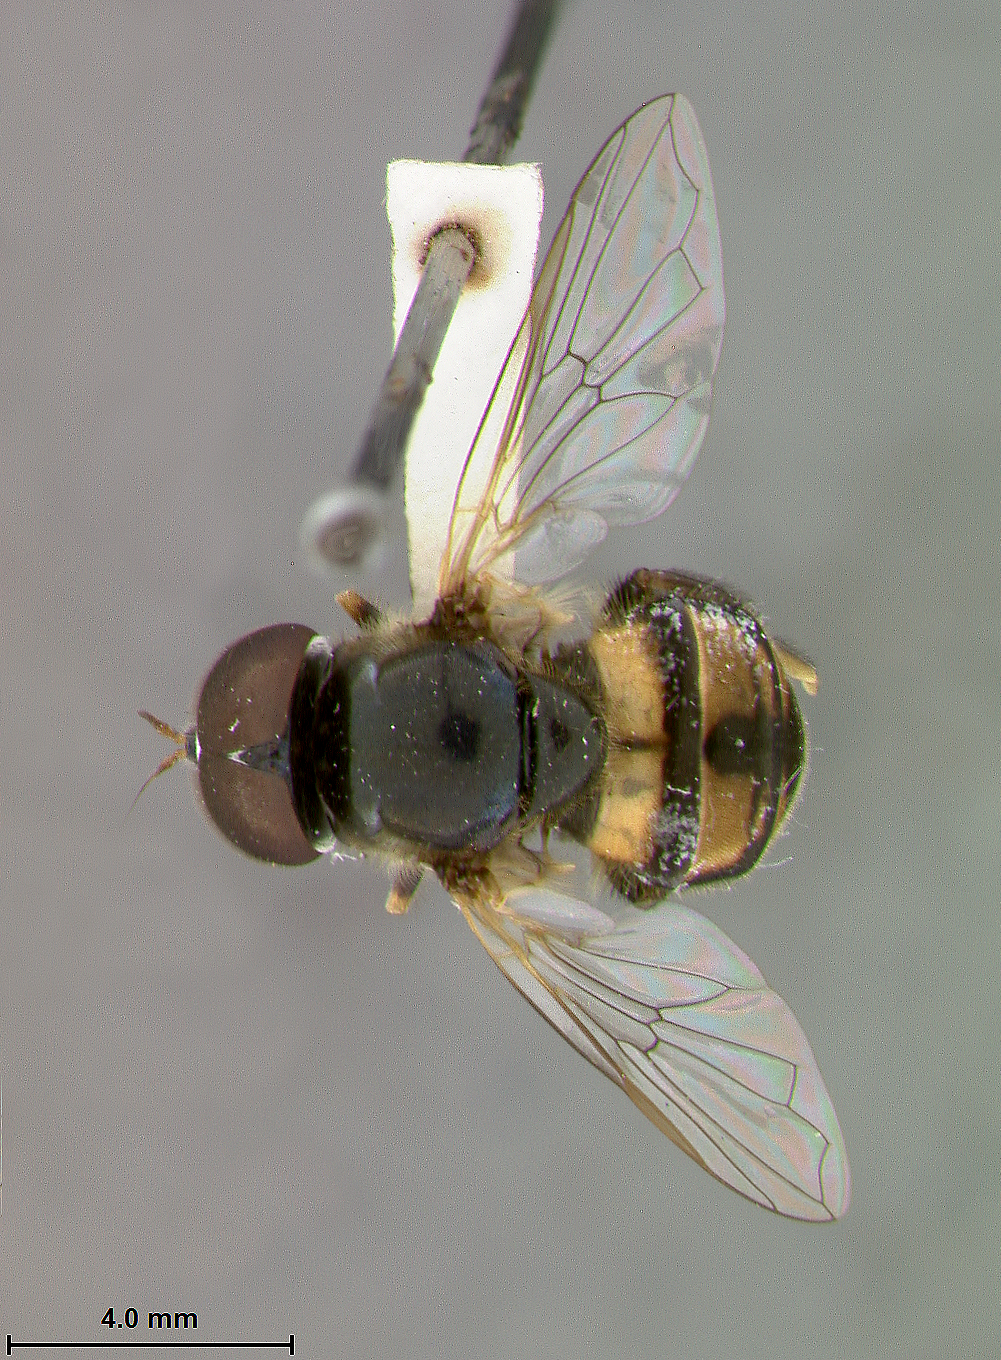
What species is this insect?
Psilota fasciata
